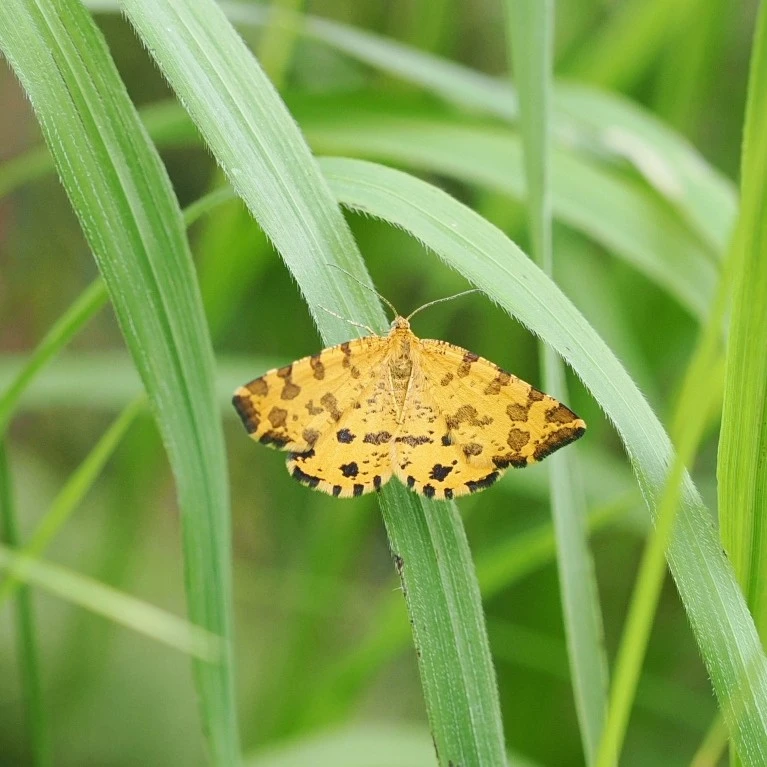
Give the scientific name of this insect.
Pseudopanthera macularia
